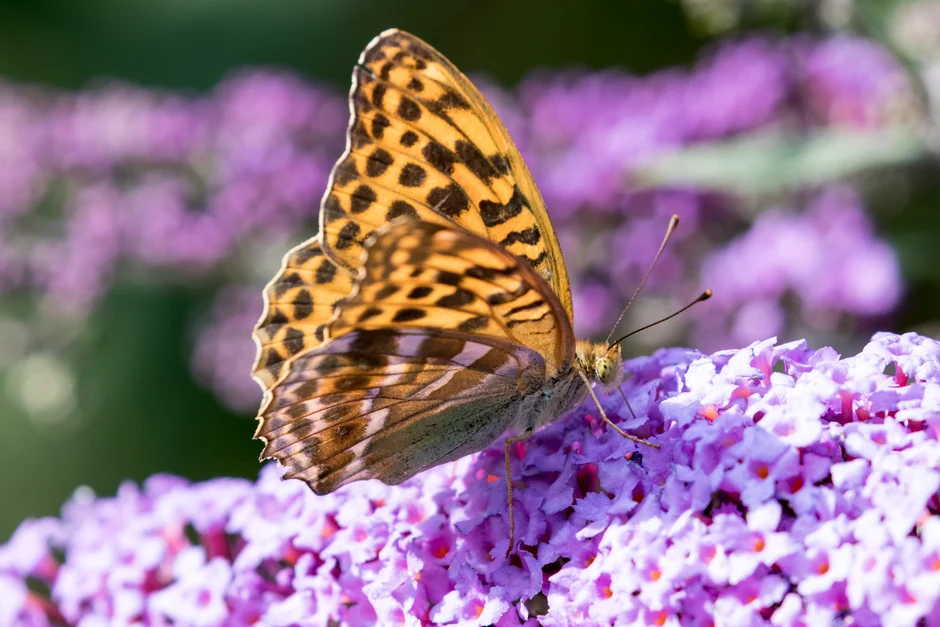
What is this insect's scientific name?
Argynnis paphia
